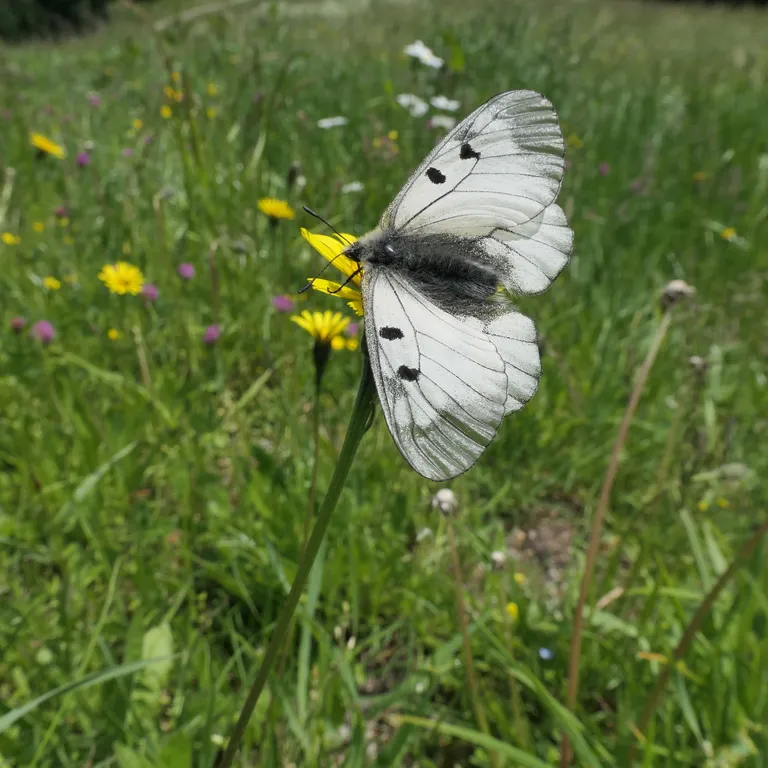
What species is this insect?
Parnassius mnemosyne
